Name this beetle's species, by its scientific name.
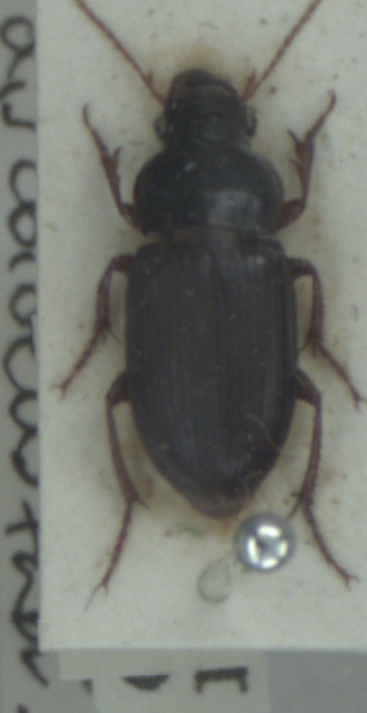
Harpalus smaragdinus
